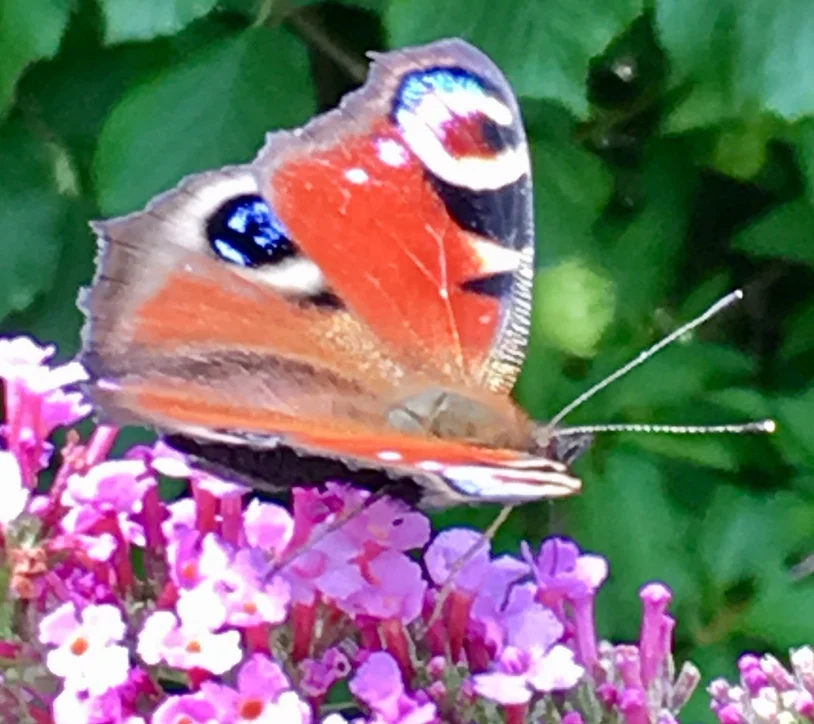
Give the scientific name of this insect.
Aglais io
